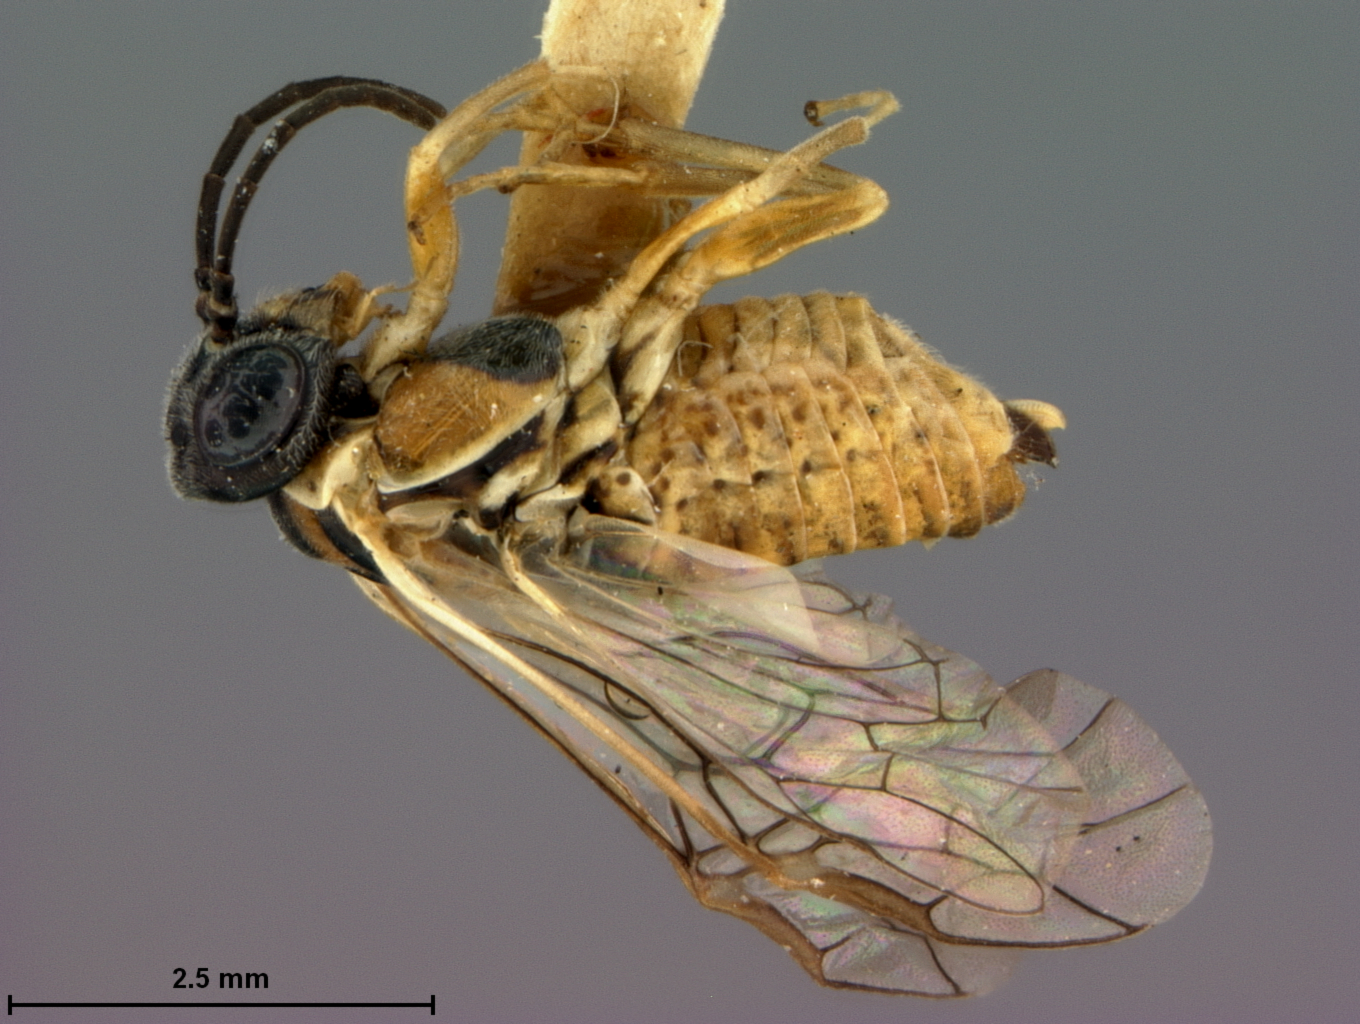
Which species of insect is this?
Periclista hicoriae
